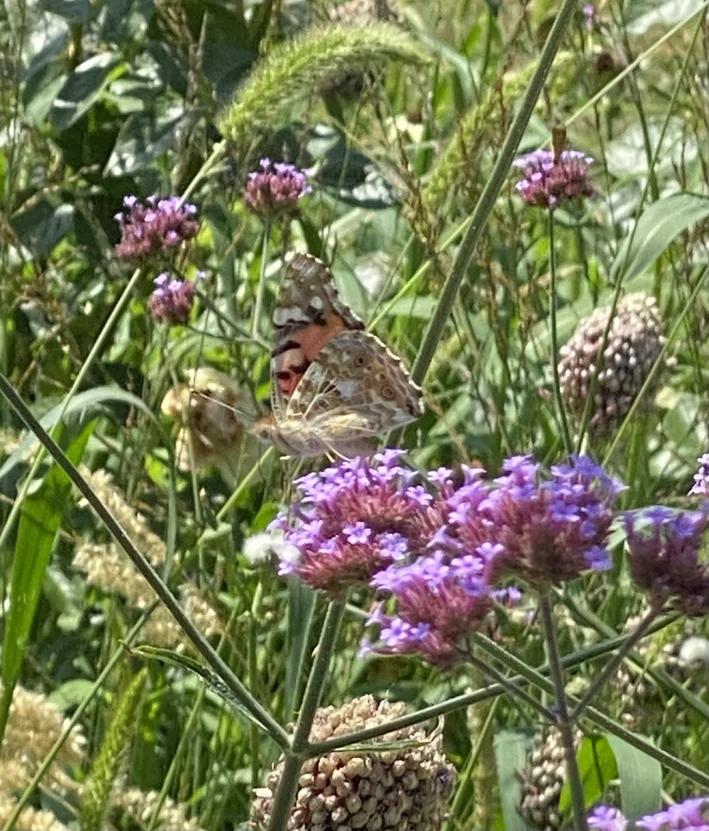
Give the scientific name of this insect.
Vanessa cardui
